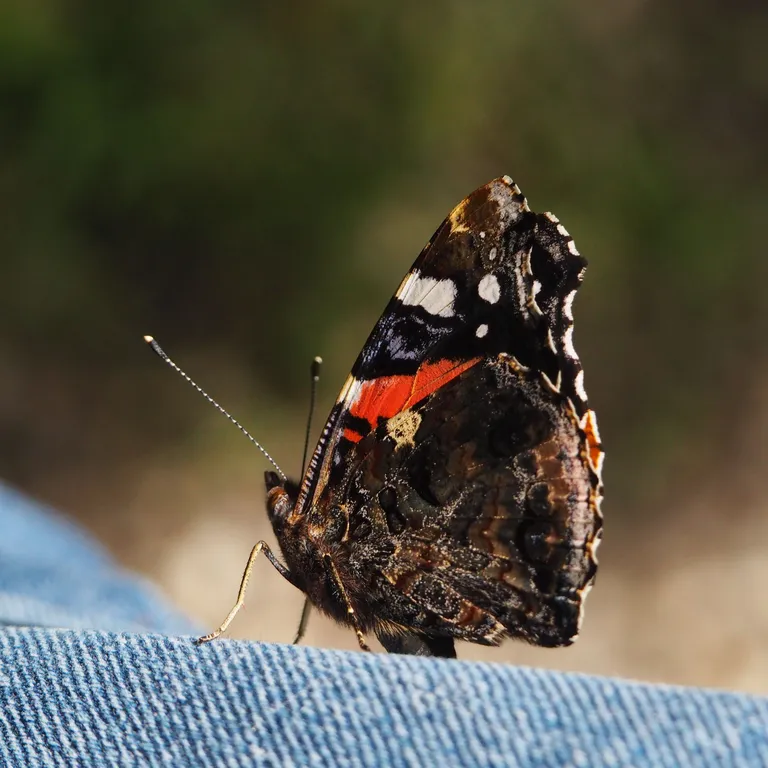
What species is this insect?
Vanessa atalanta
